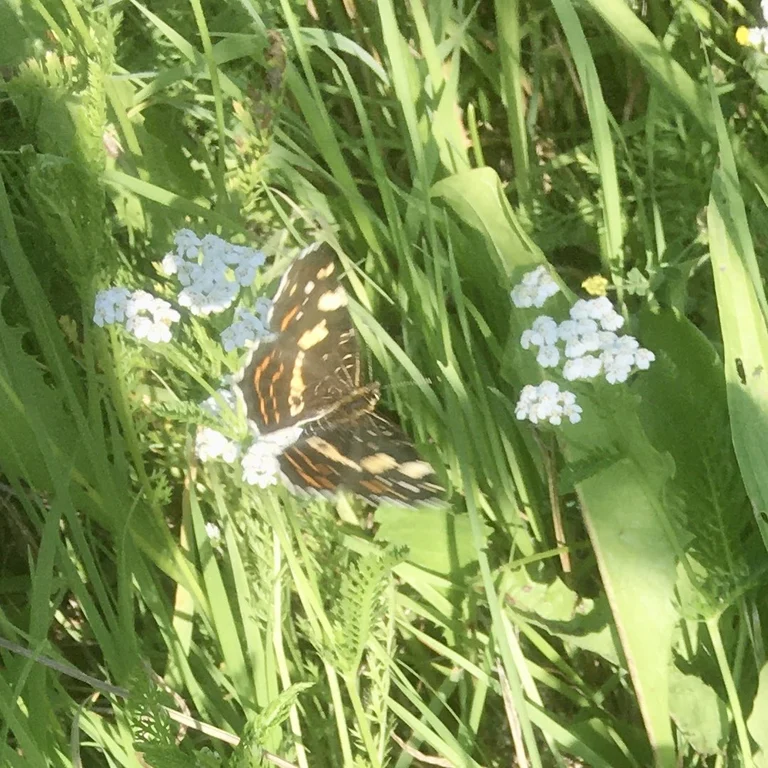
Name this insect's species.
Araschnia levana
